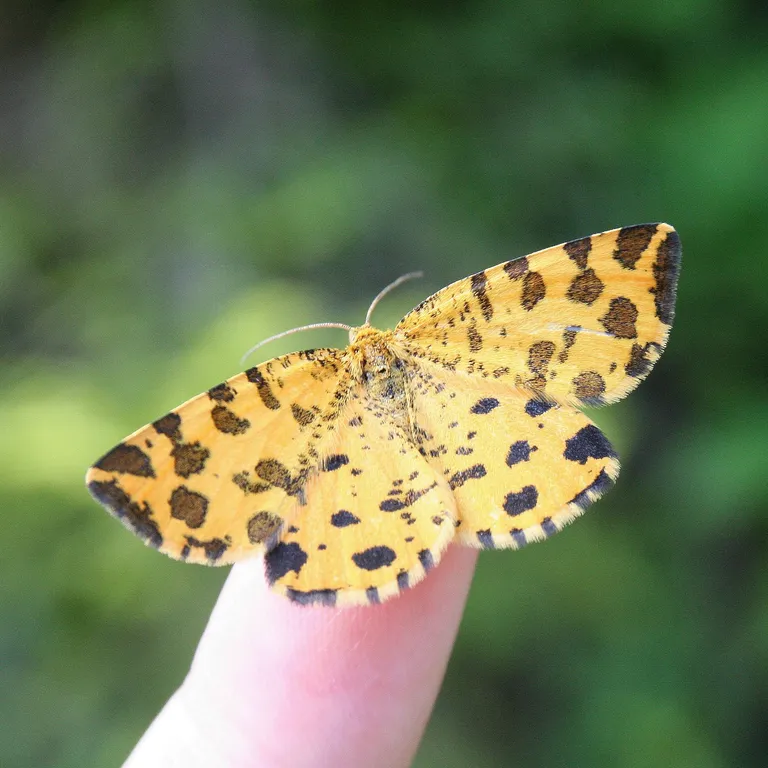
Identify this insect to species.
Pseudopanthera macularia
